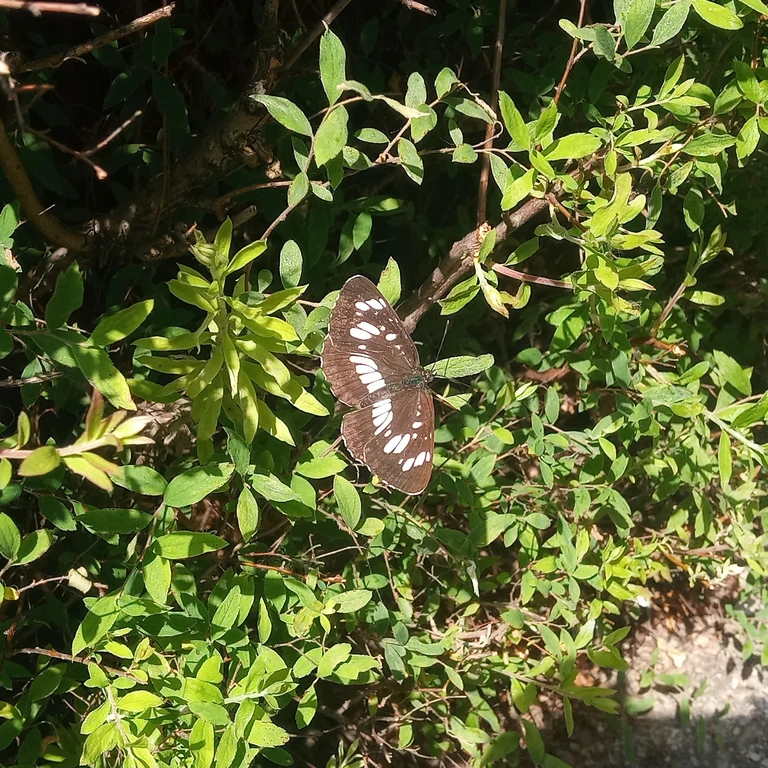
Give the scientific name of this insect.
Neptis rivularis
